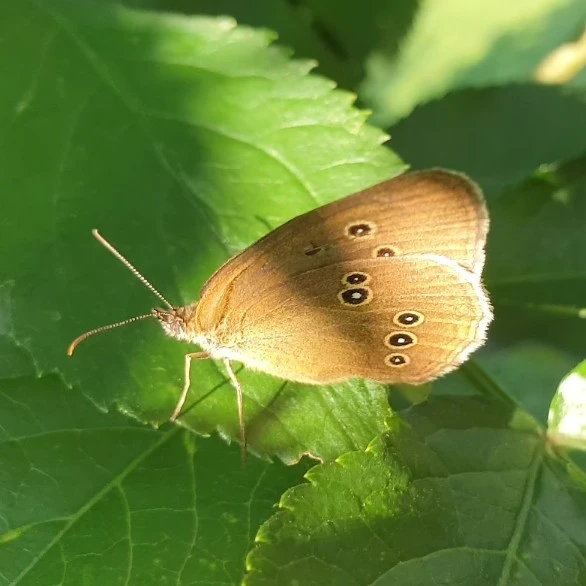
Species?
Aphantopus hyperantus
